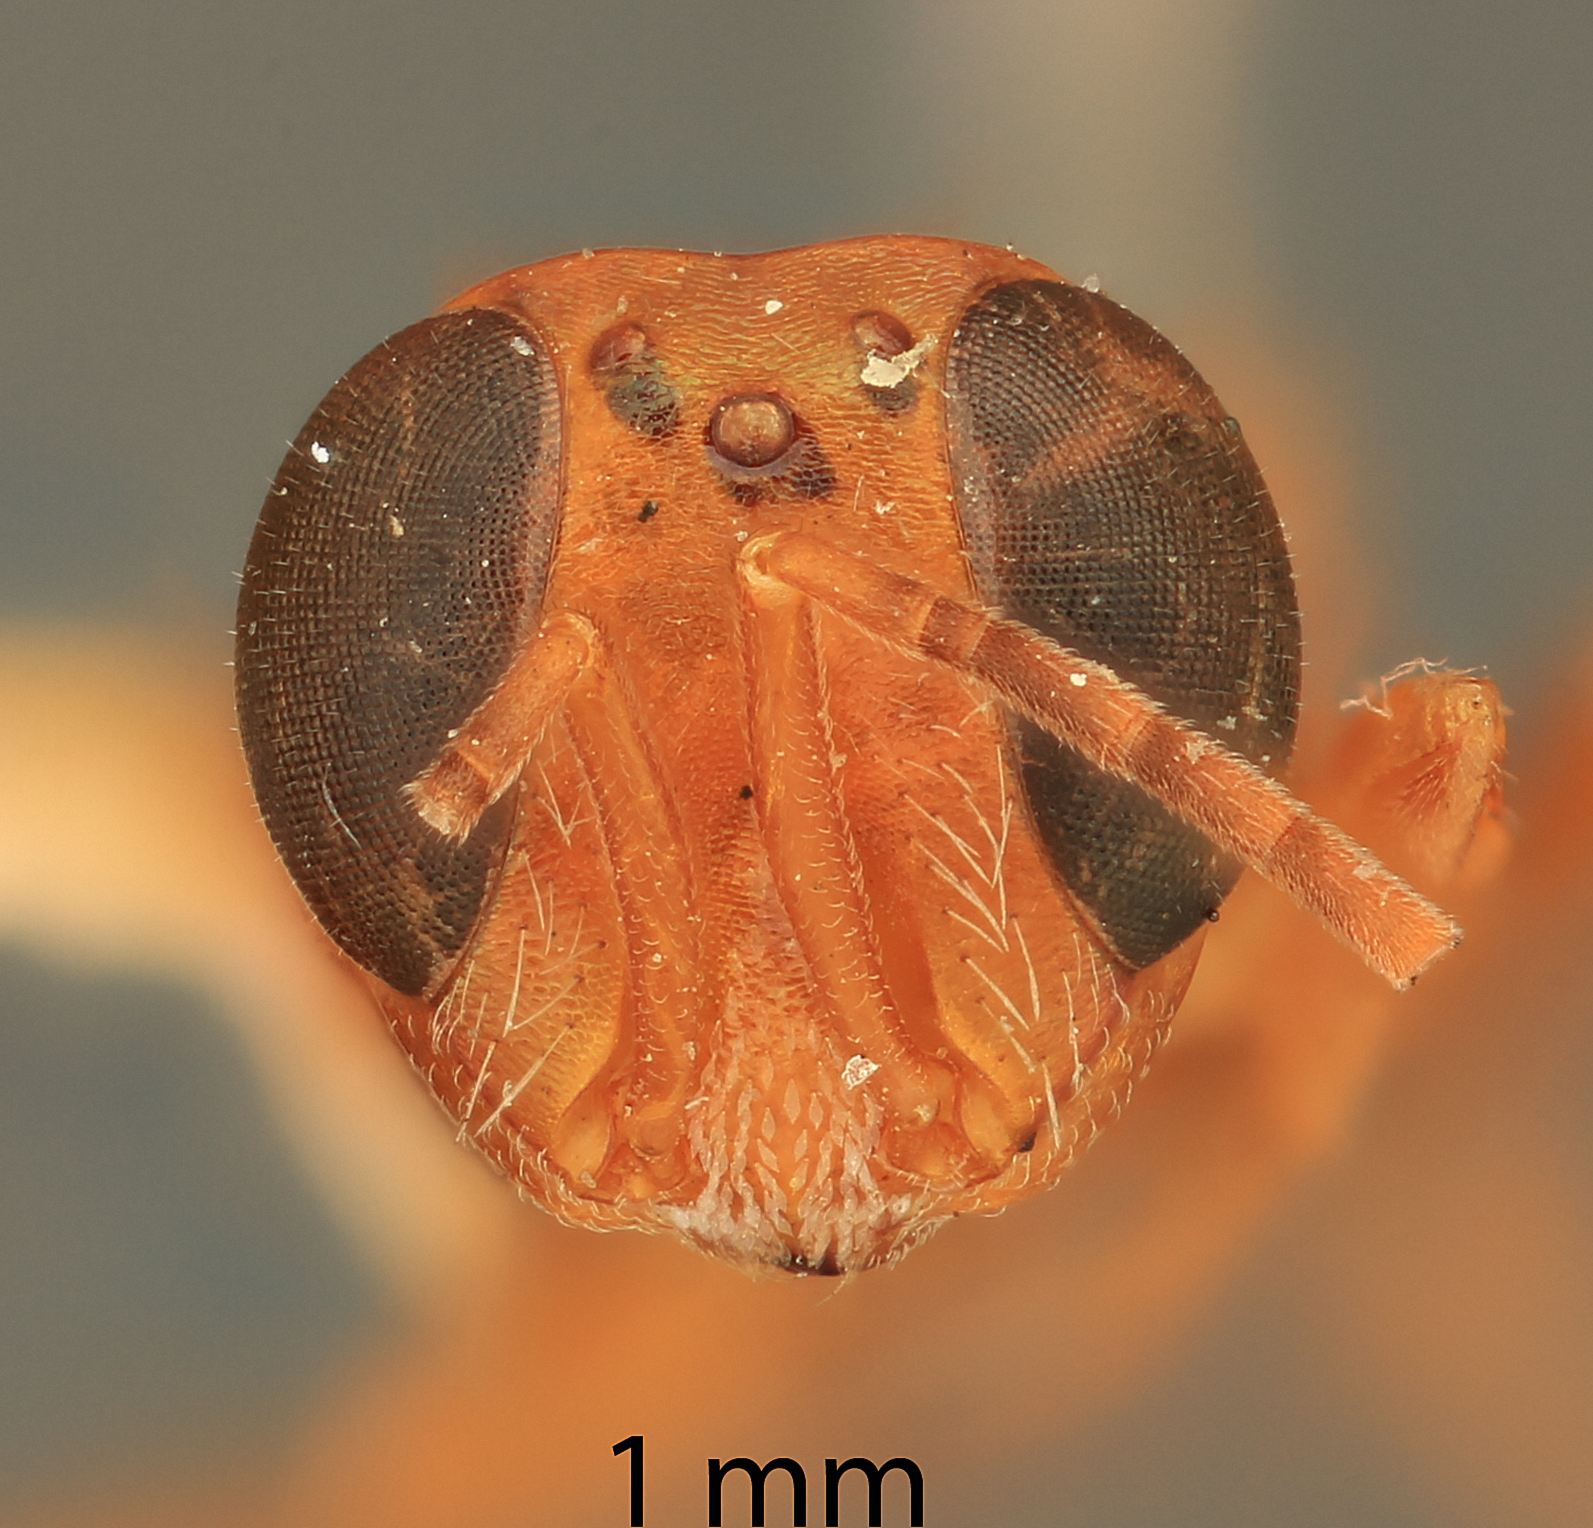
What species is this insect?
Anastatus aureicorpus
